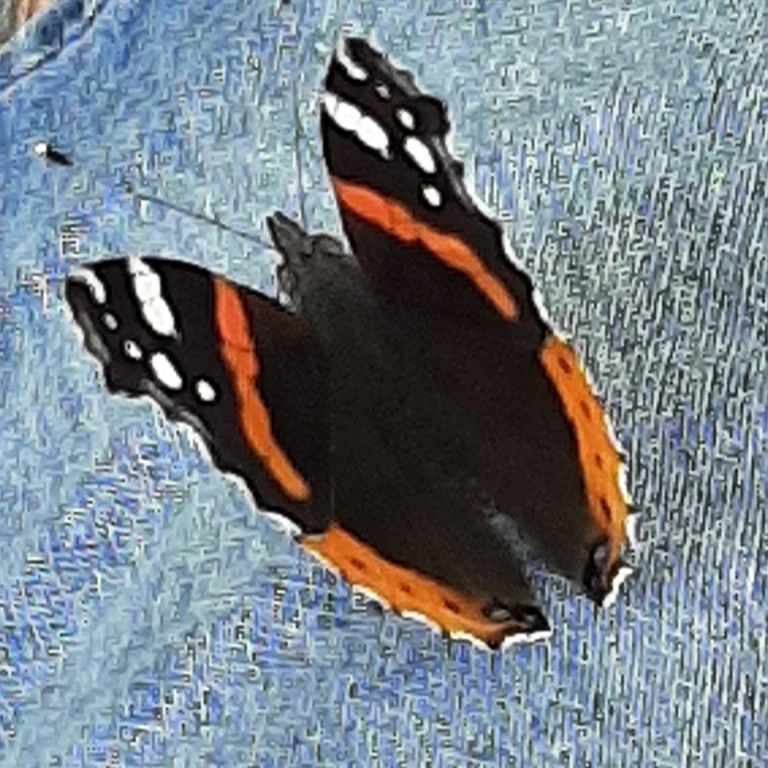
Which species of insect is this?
Vanessa atalanta
